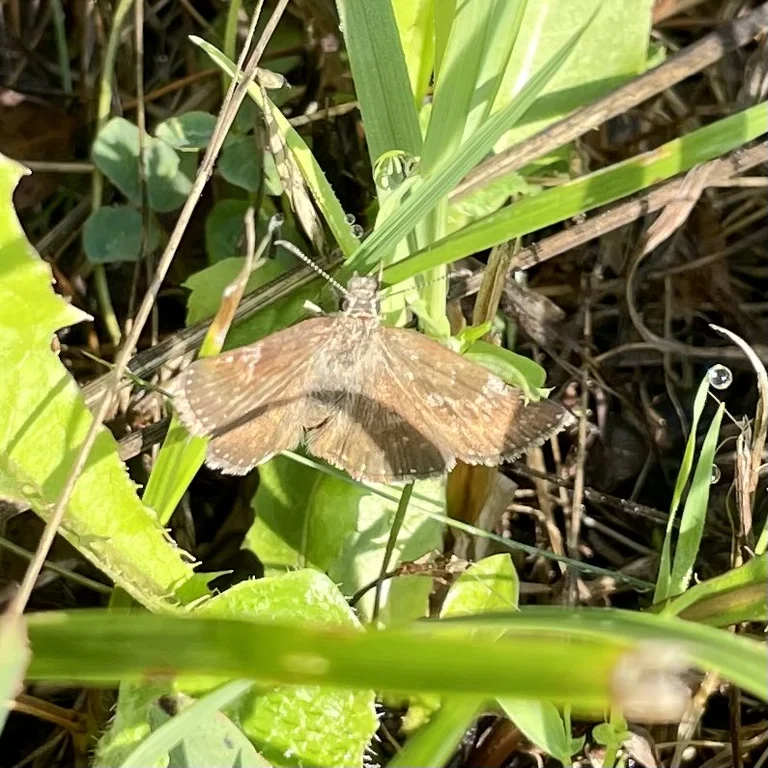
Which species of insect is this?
Erynnis tages
